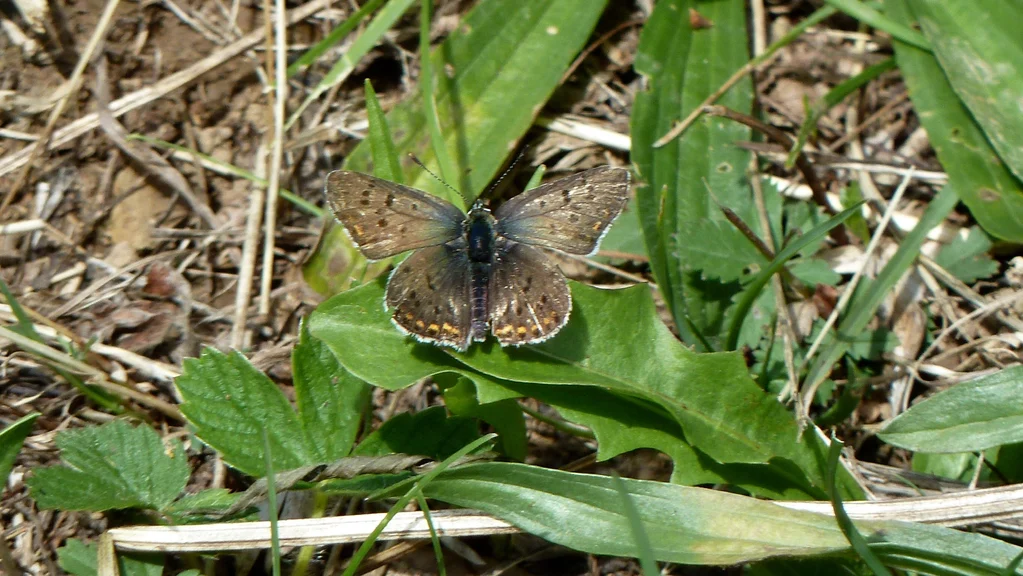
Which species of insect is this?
Lycaena tityrus (also Loweia tityrus)
